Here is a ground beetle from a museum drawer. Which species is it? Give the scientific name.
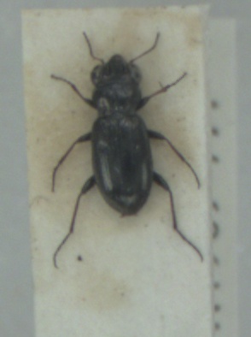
Notiophilus palustris
